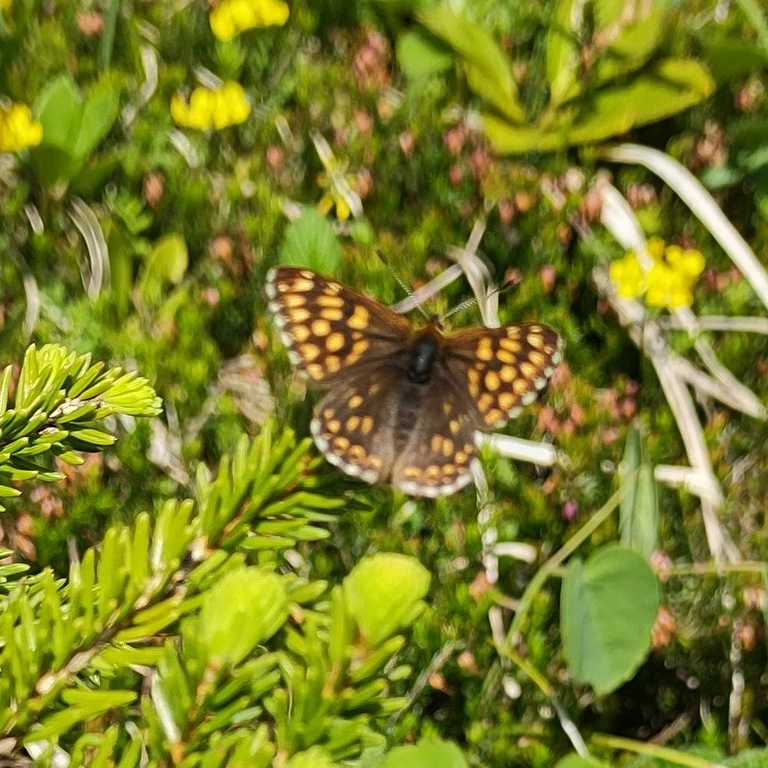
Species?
Hamearis lucina
